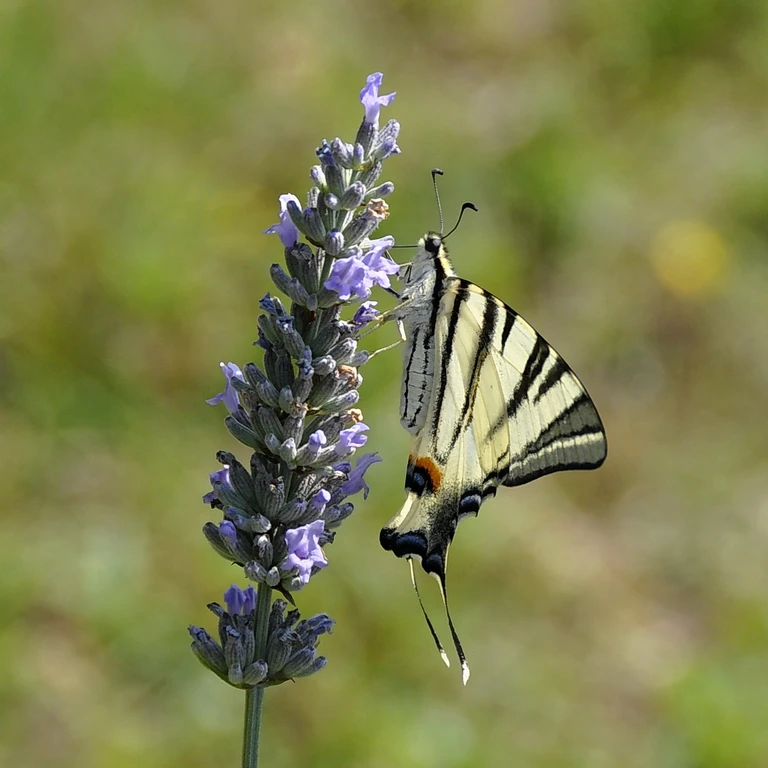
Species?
Iphiclides podalirius
